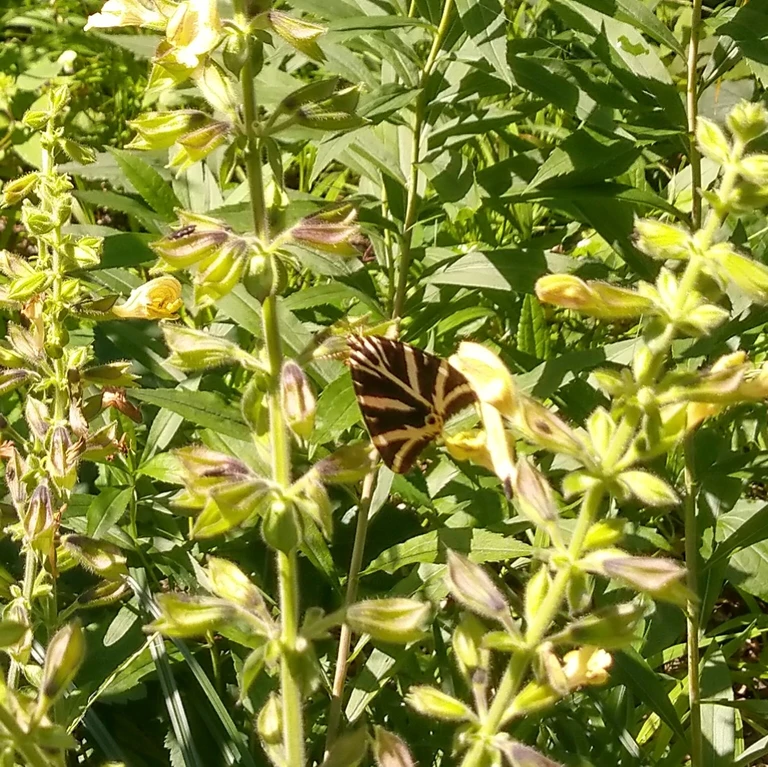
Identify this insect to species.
Euplagia quadripunctaria
